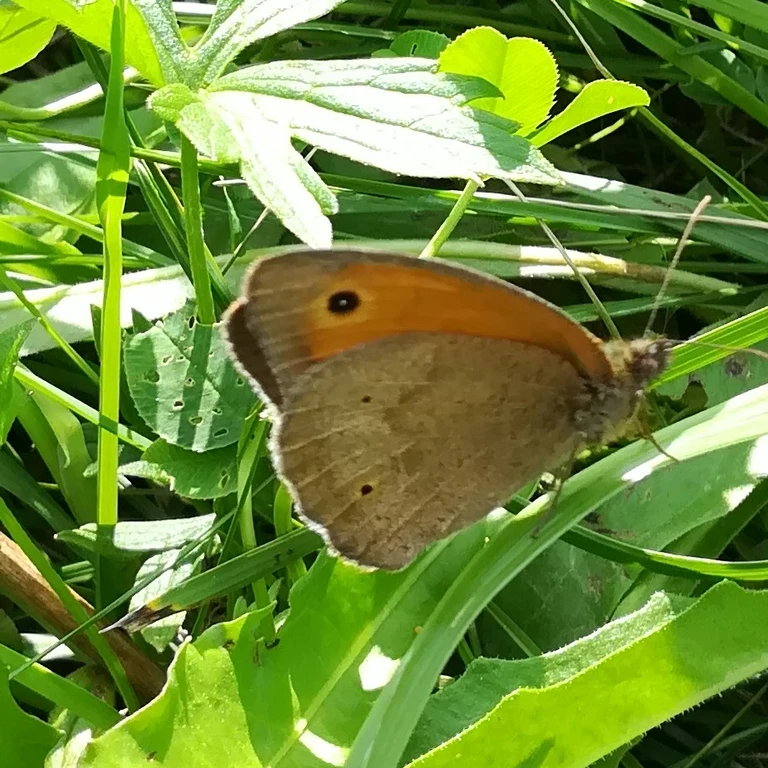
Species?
Maniola jurtina
